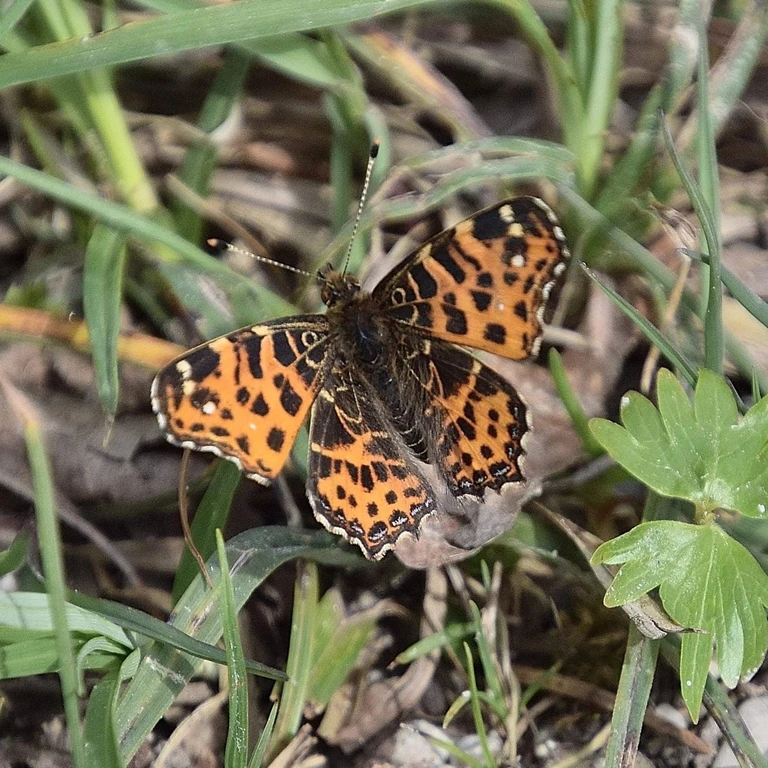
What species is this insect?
Araschnia levana
